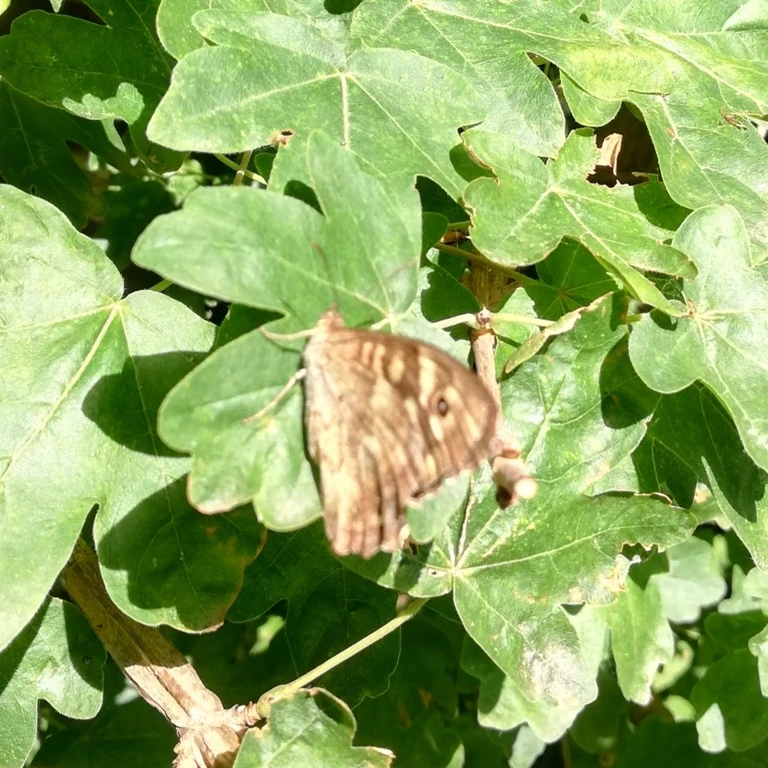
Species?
Pararge aegeria
